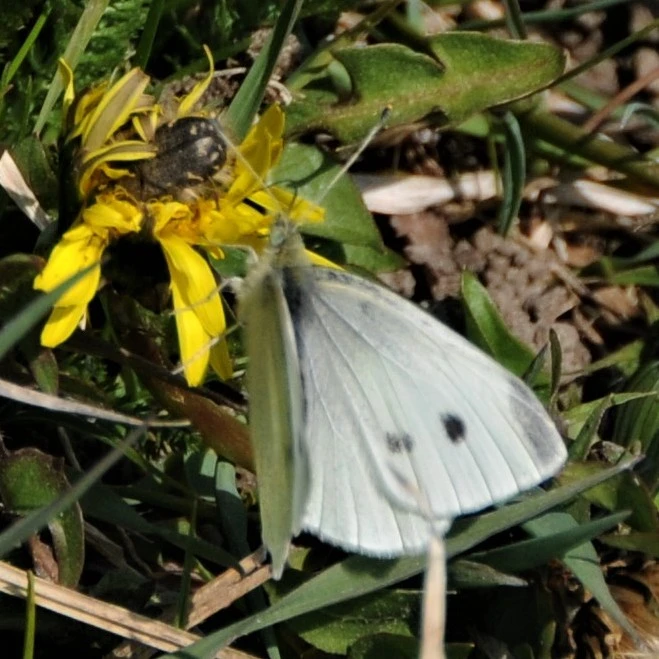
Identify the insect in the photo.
Pieris rapae
